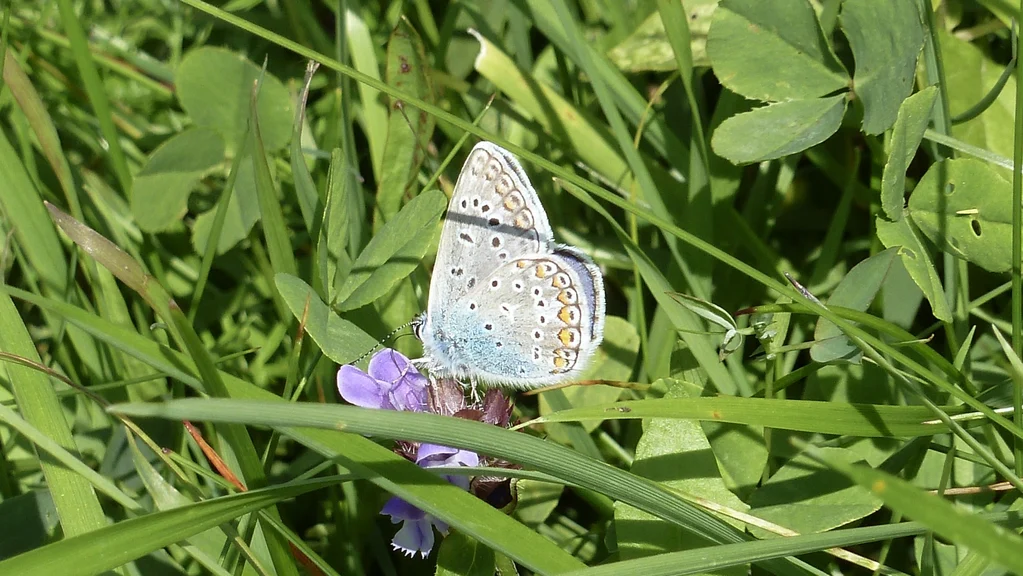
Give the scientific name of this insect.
Polyommatus icarus
